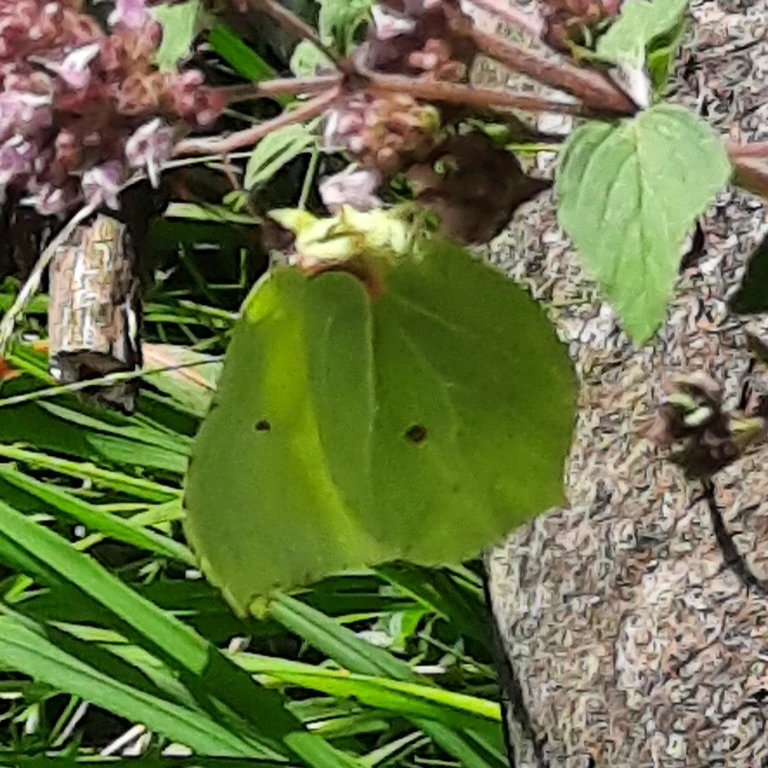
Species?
Gonepteryx rhamni
